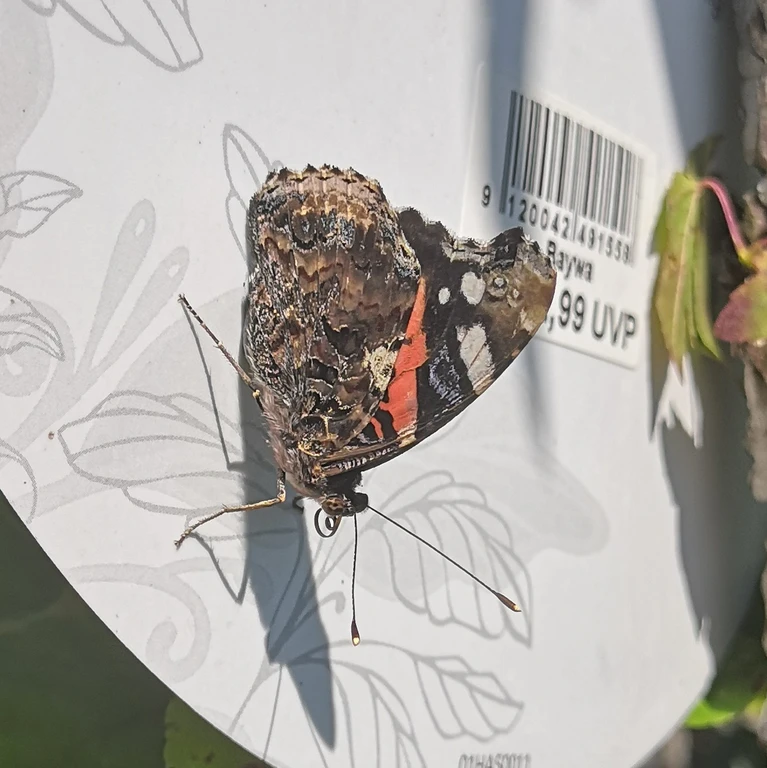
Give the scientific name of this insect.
Vanessa atalanta
